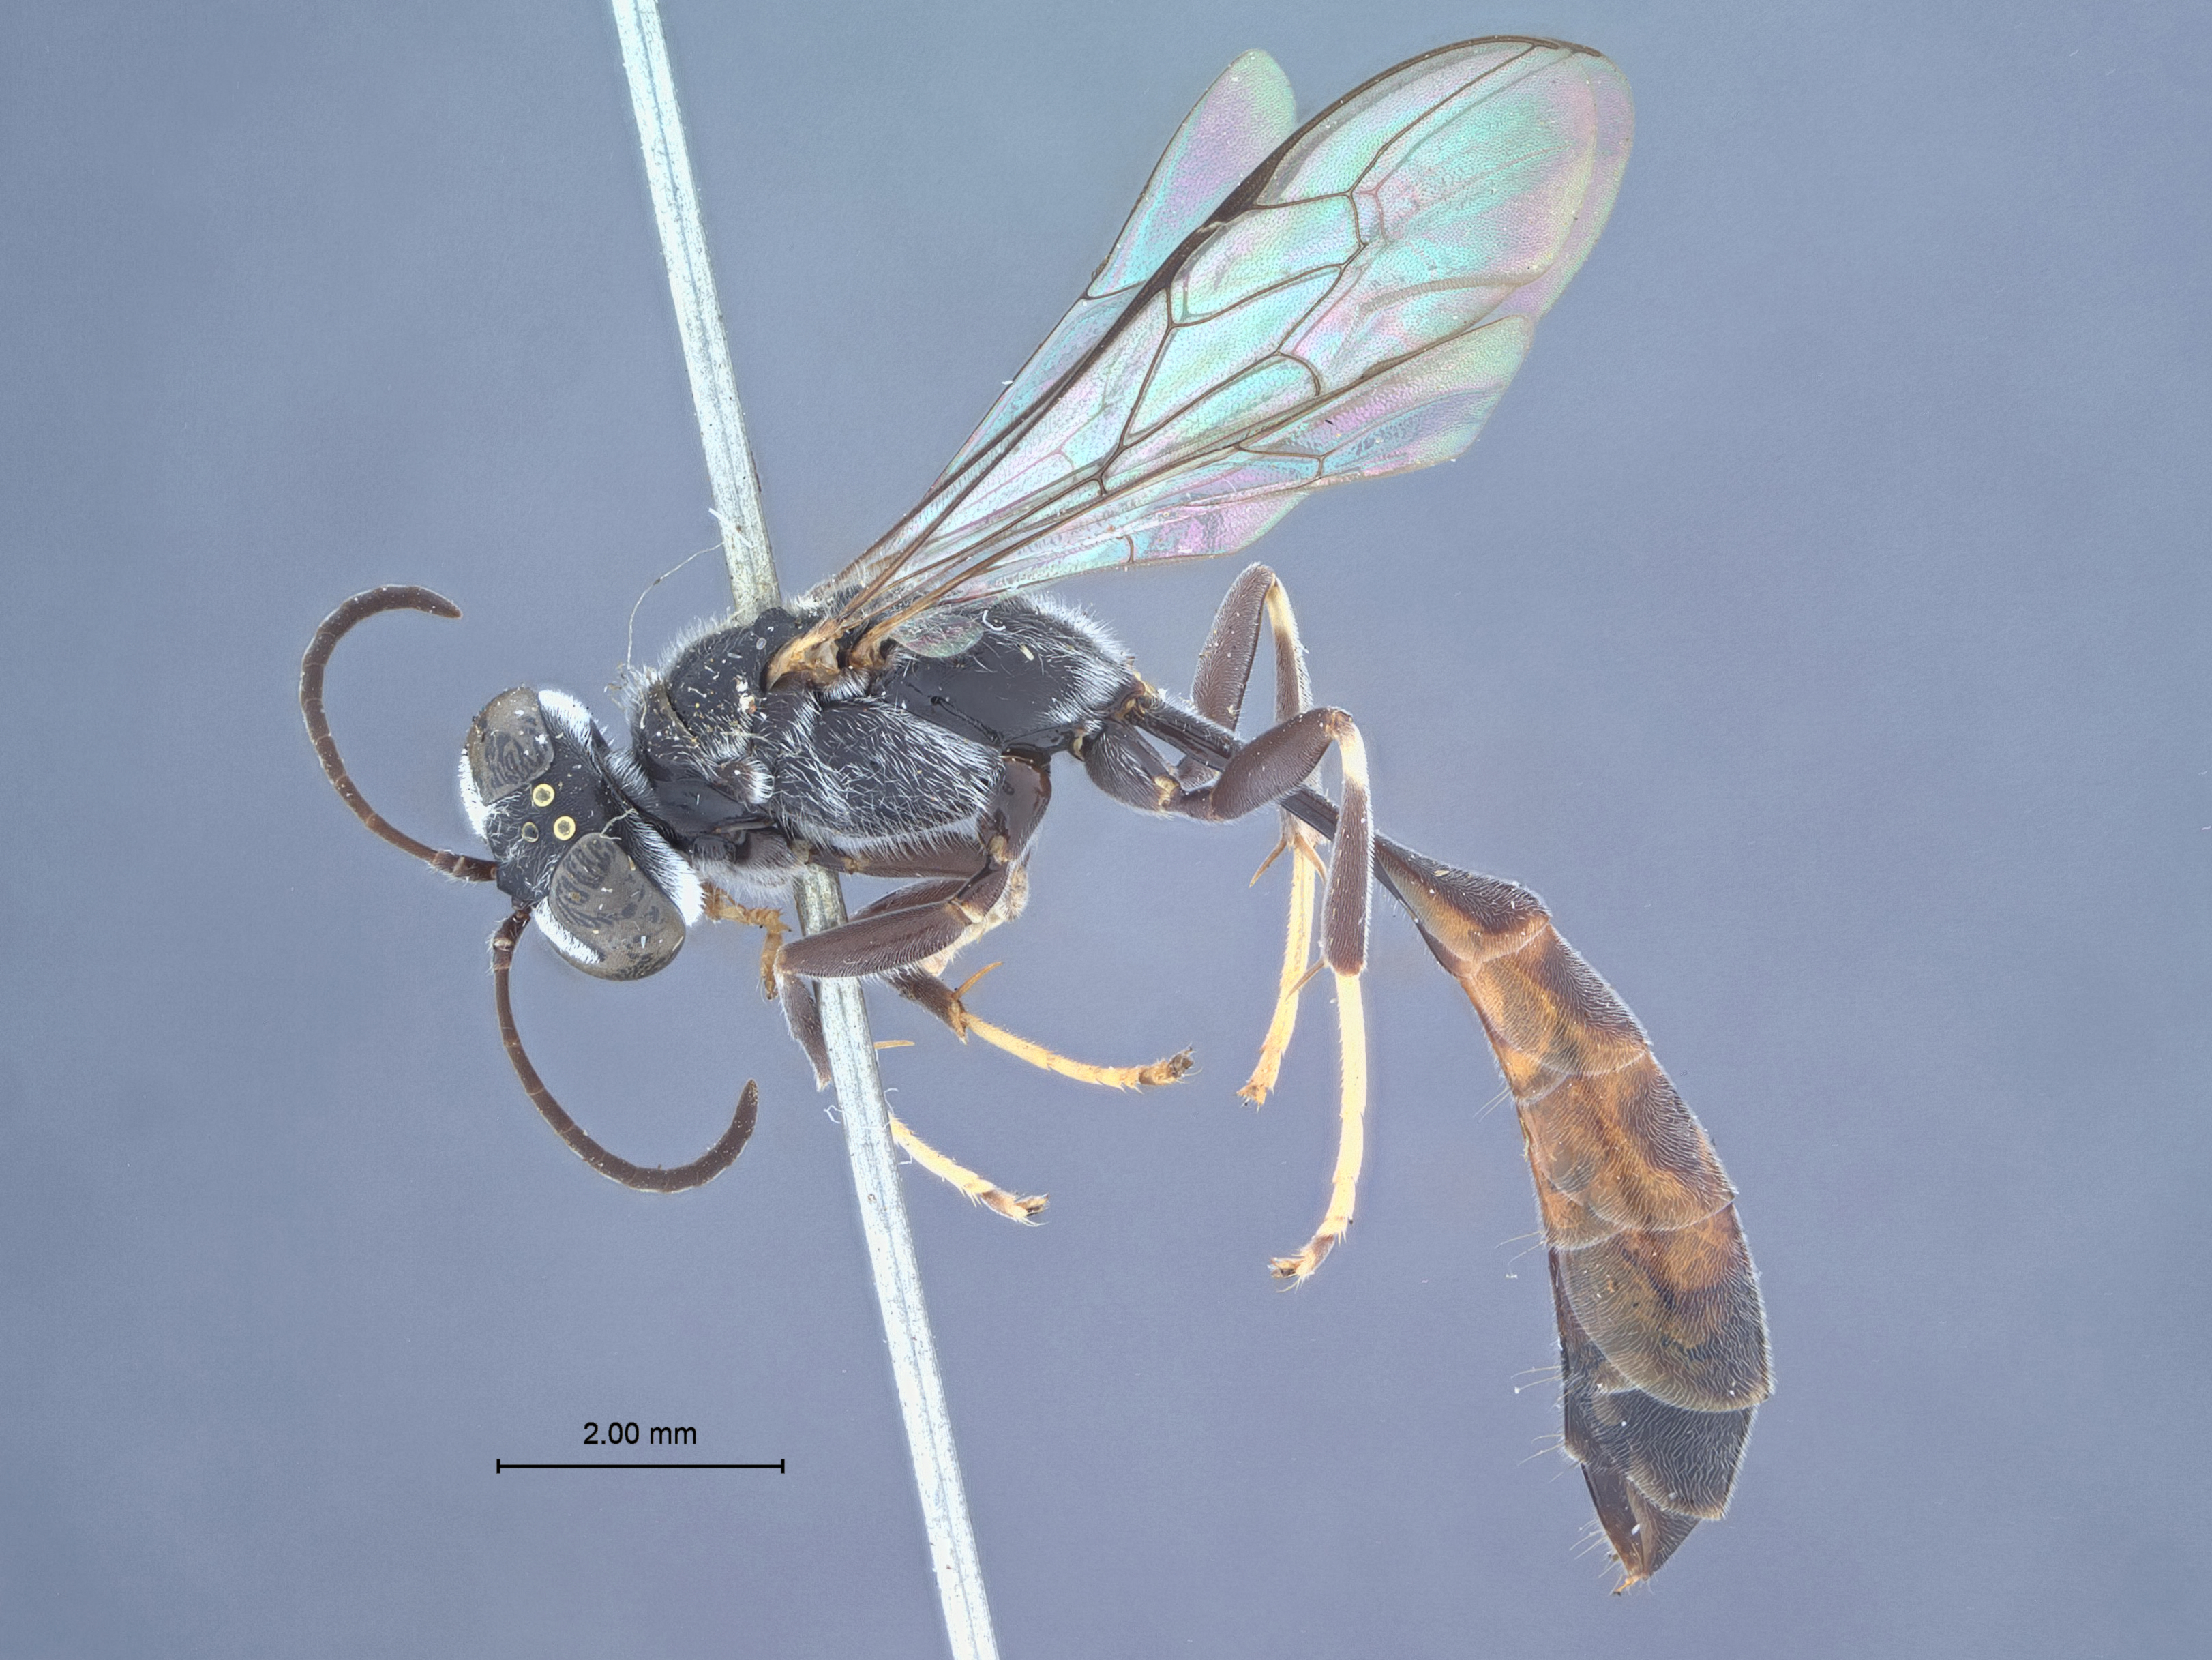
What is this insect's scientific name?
Trypoxylon banoense
